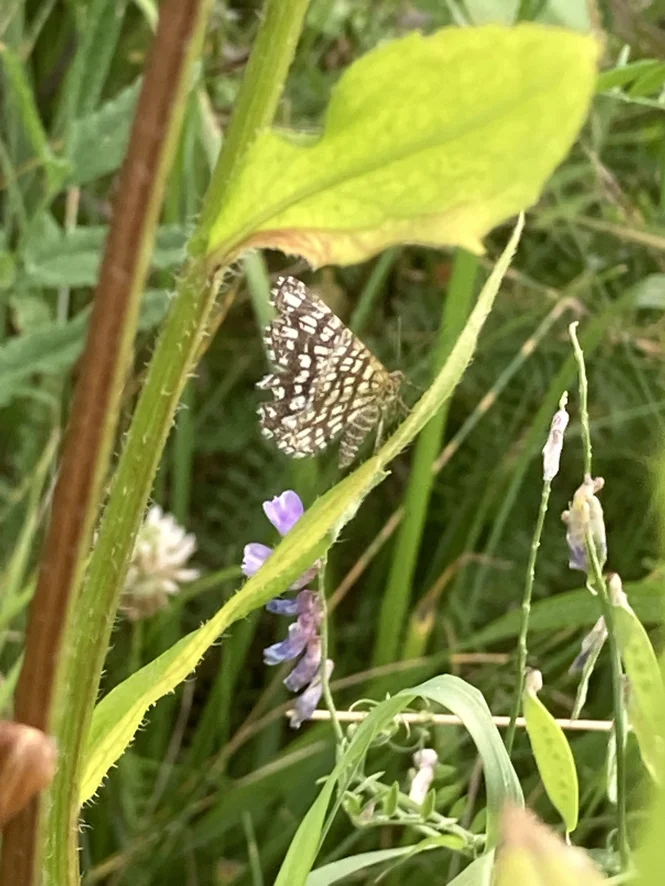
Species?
Chiasmia clathrata
